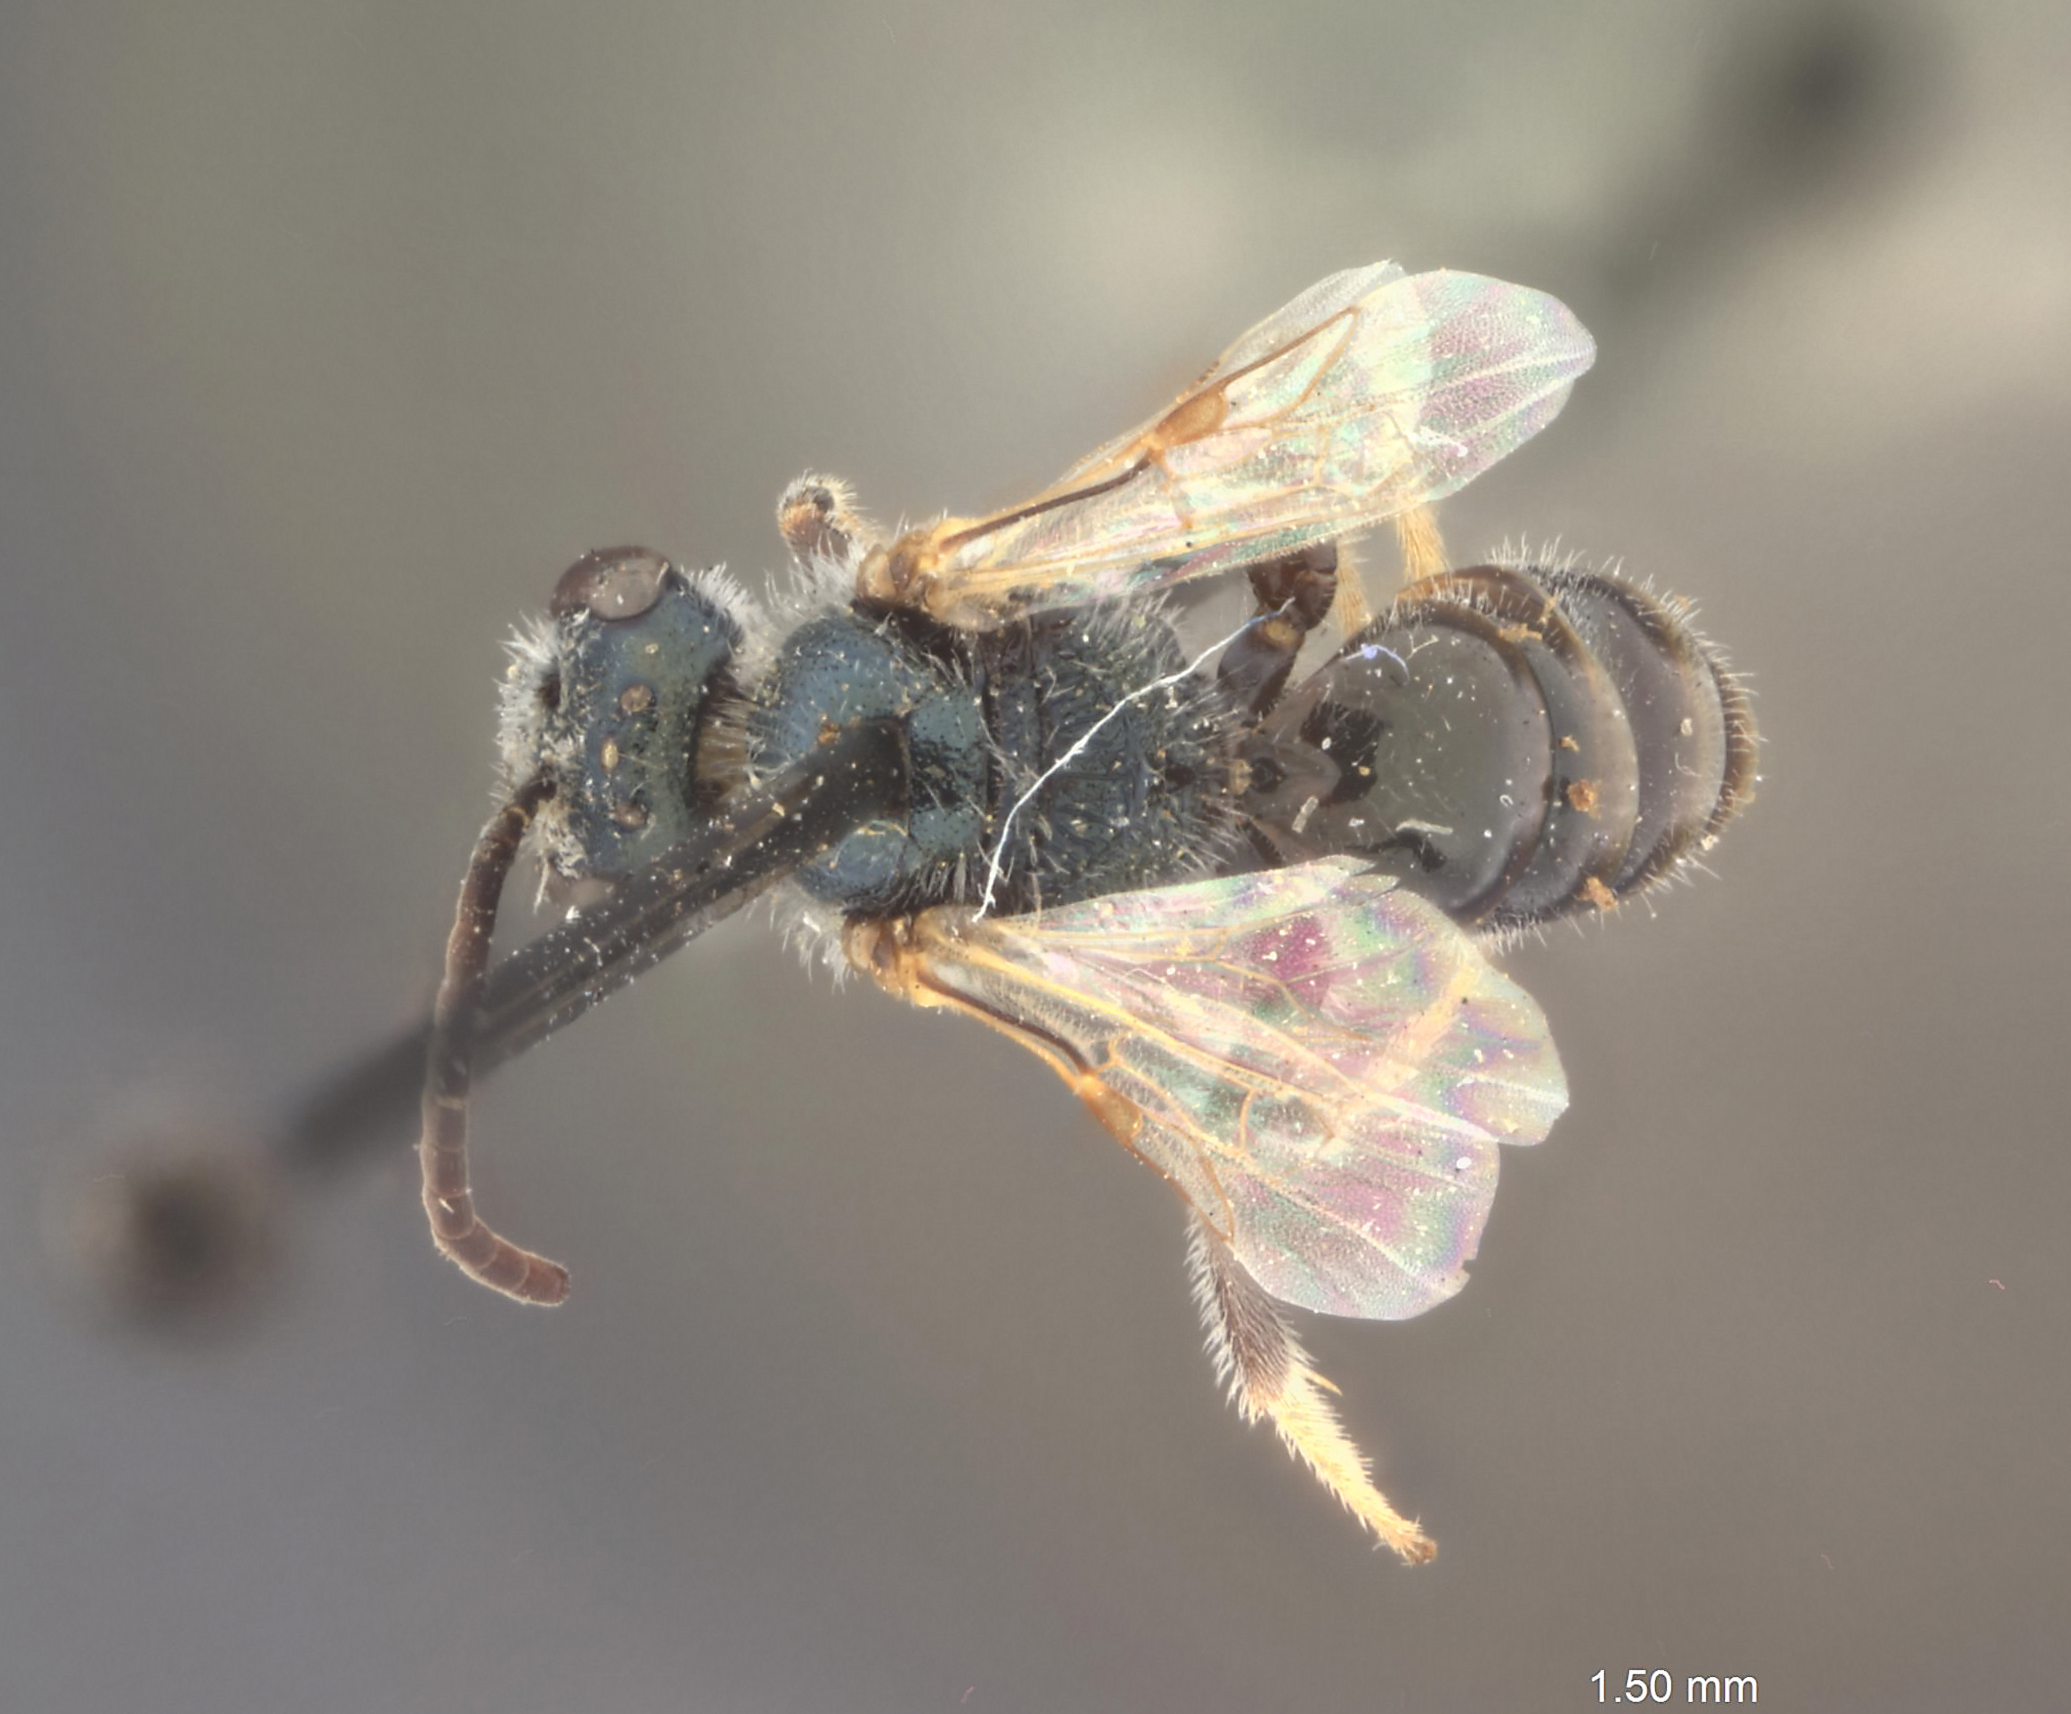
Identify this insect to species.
Halictus basilicus
